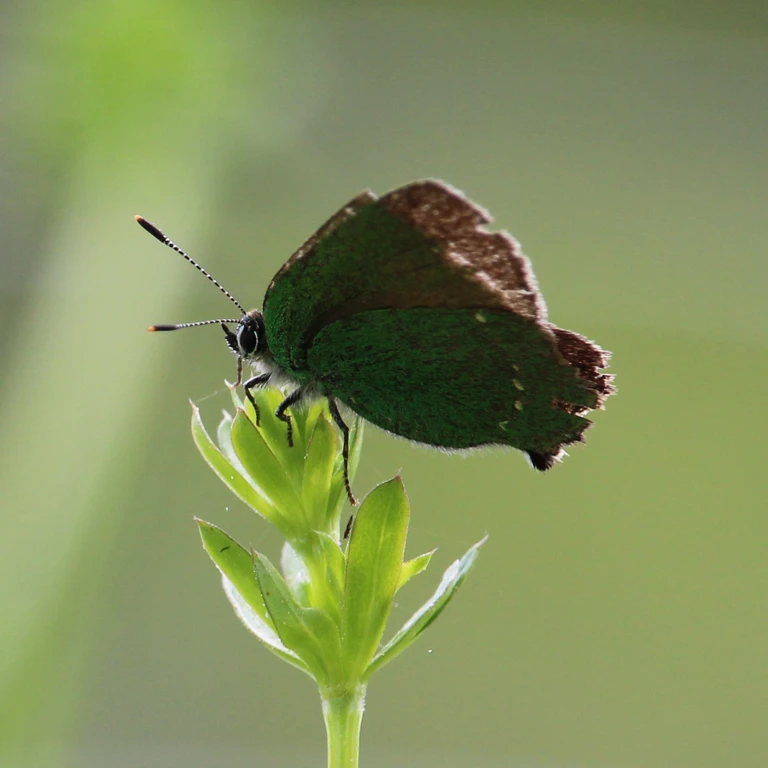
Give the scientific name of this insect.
Callophrys rubi
